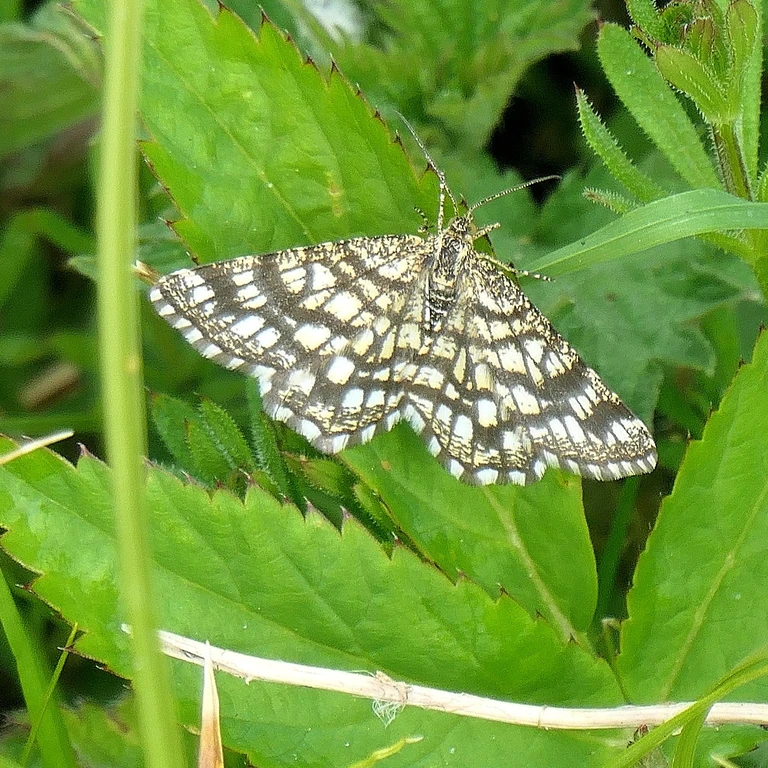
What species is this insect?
Chiasmia clathrata
